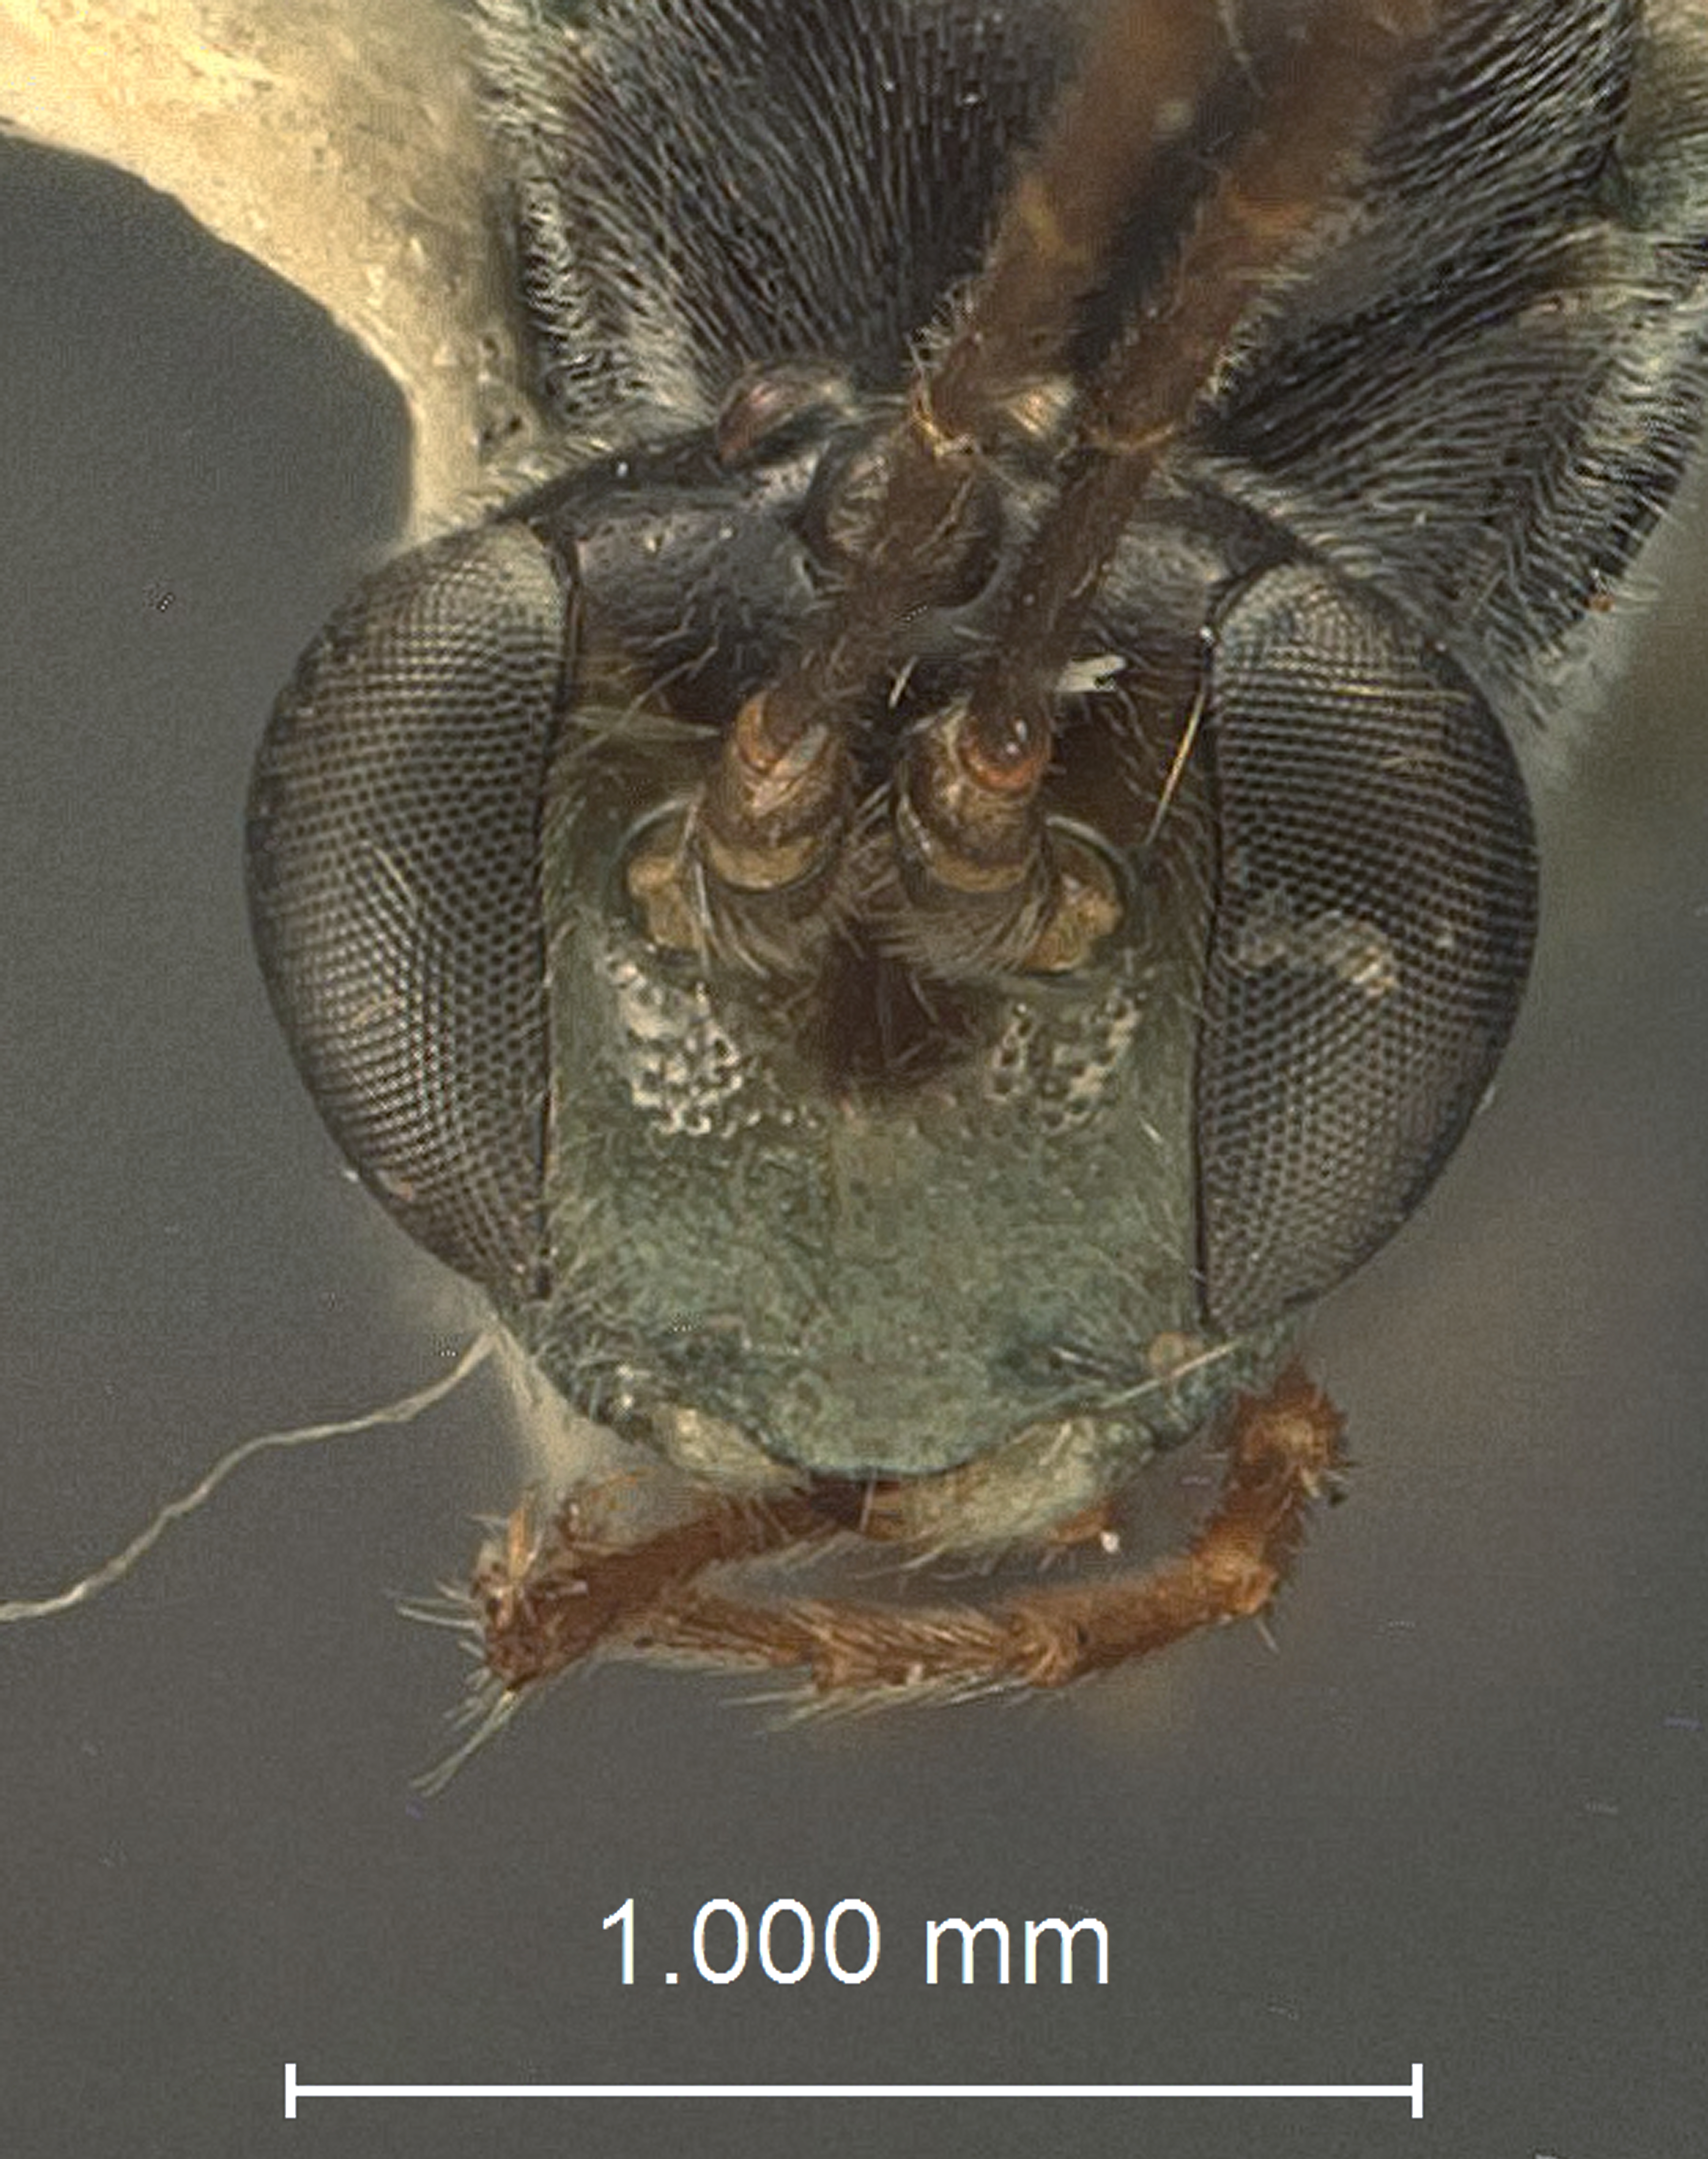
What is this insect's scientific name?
Leipdura improrera
